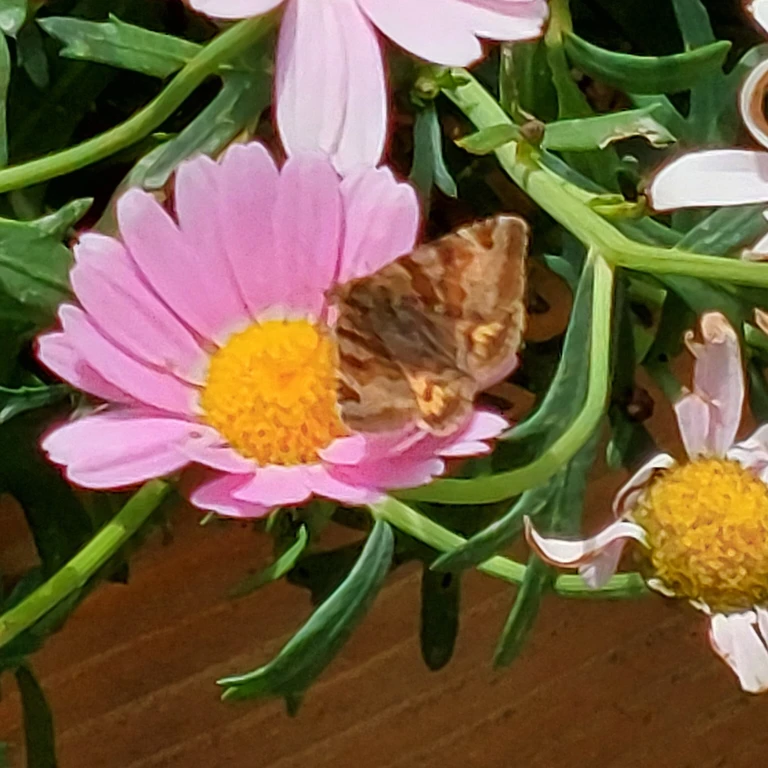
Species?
Euclidia glyphica
